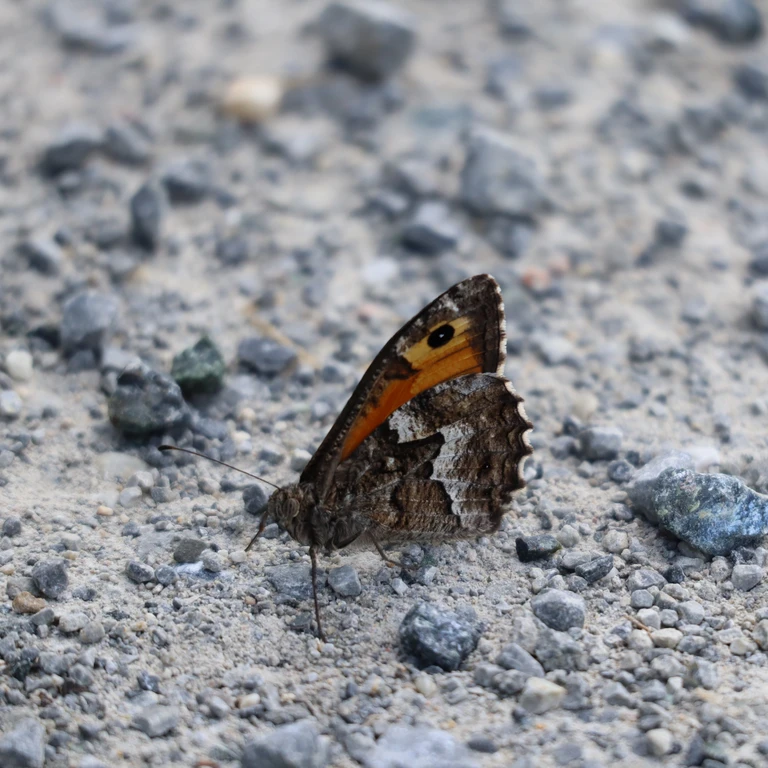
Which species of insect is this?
Hipparchia semele
